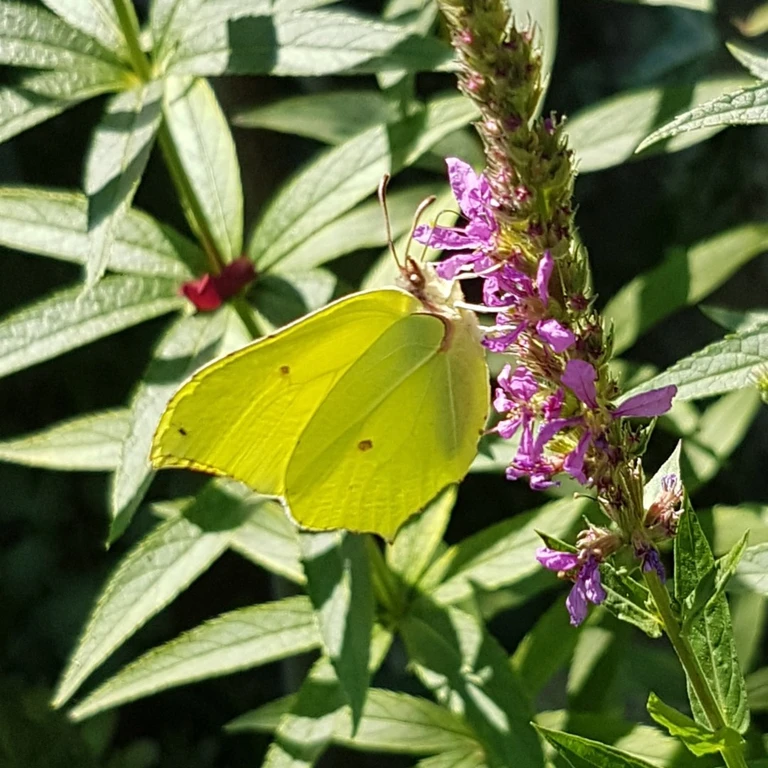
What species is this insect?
Gonepteryx rhamni
